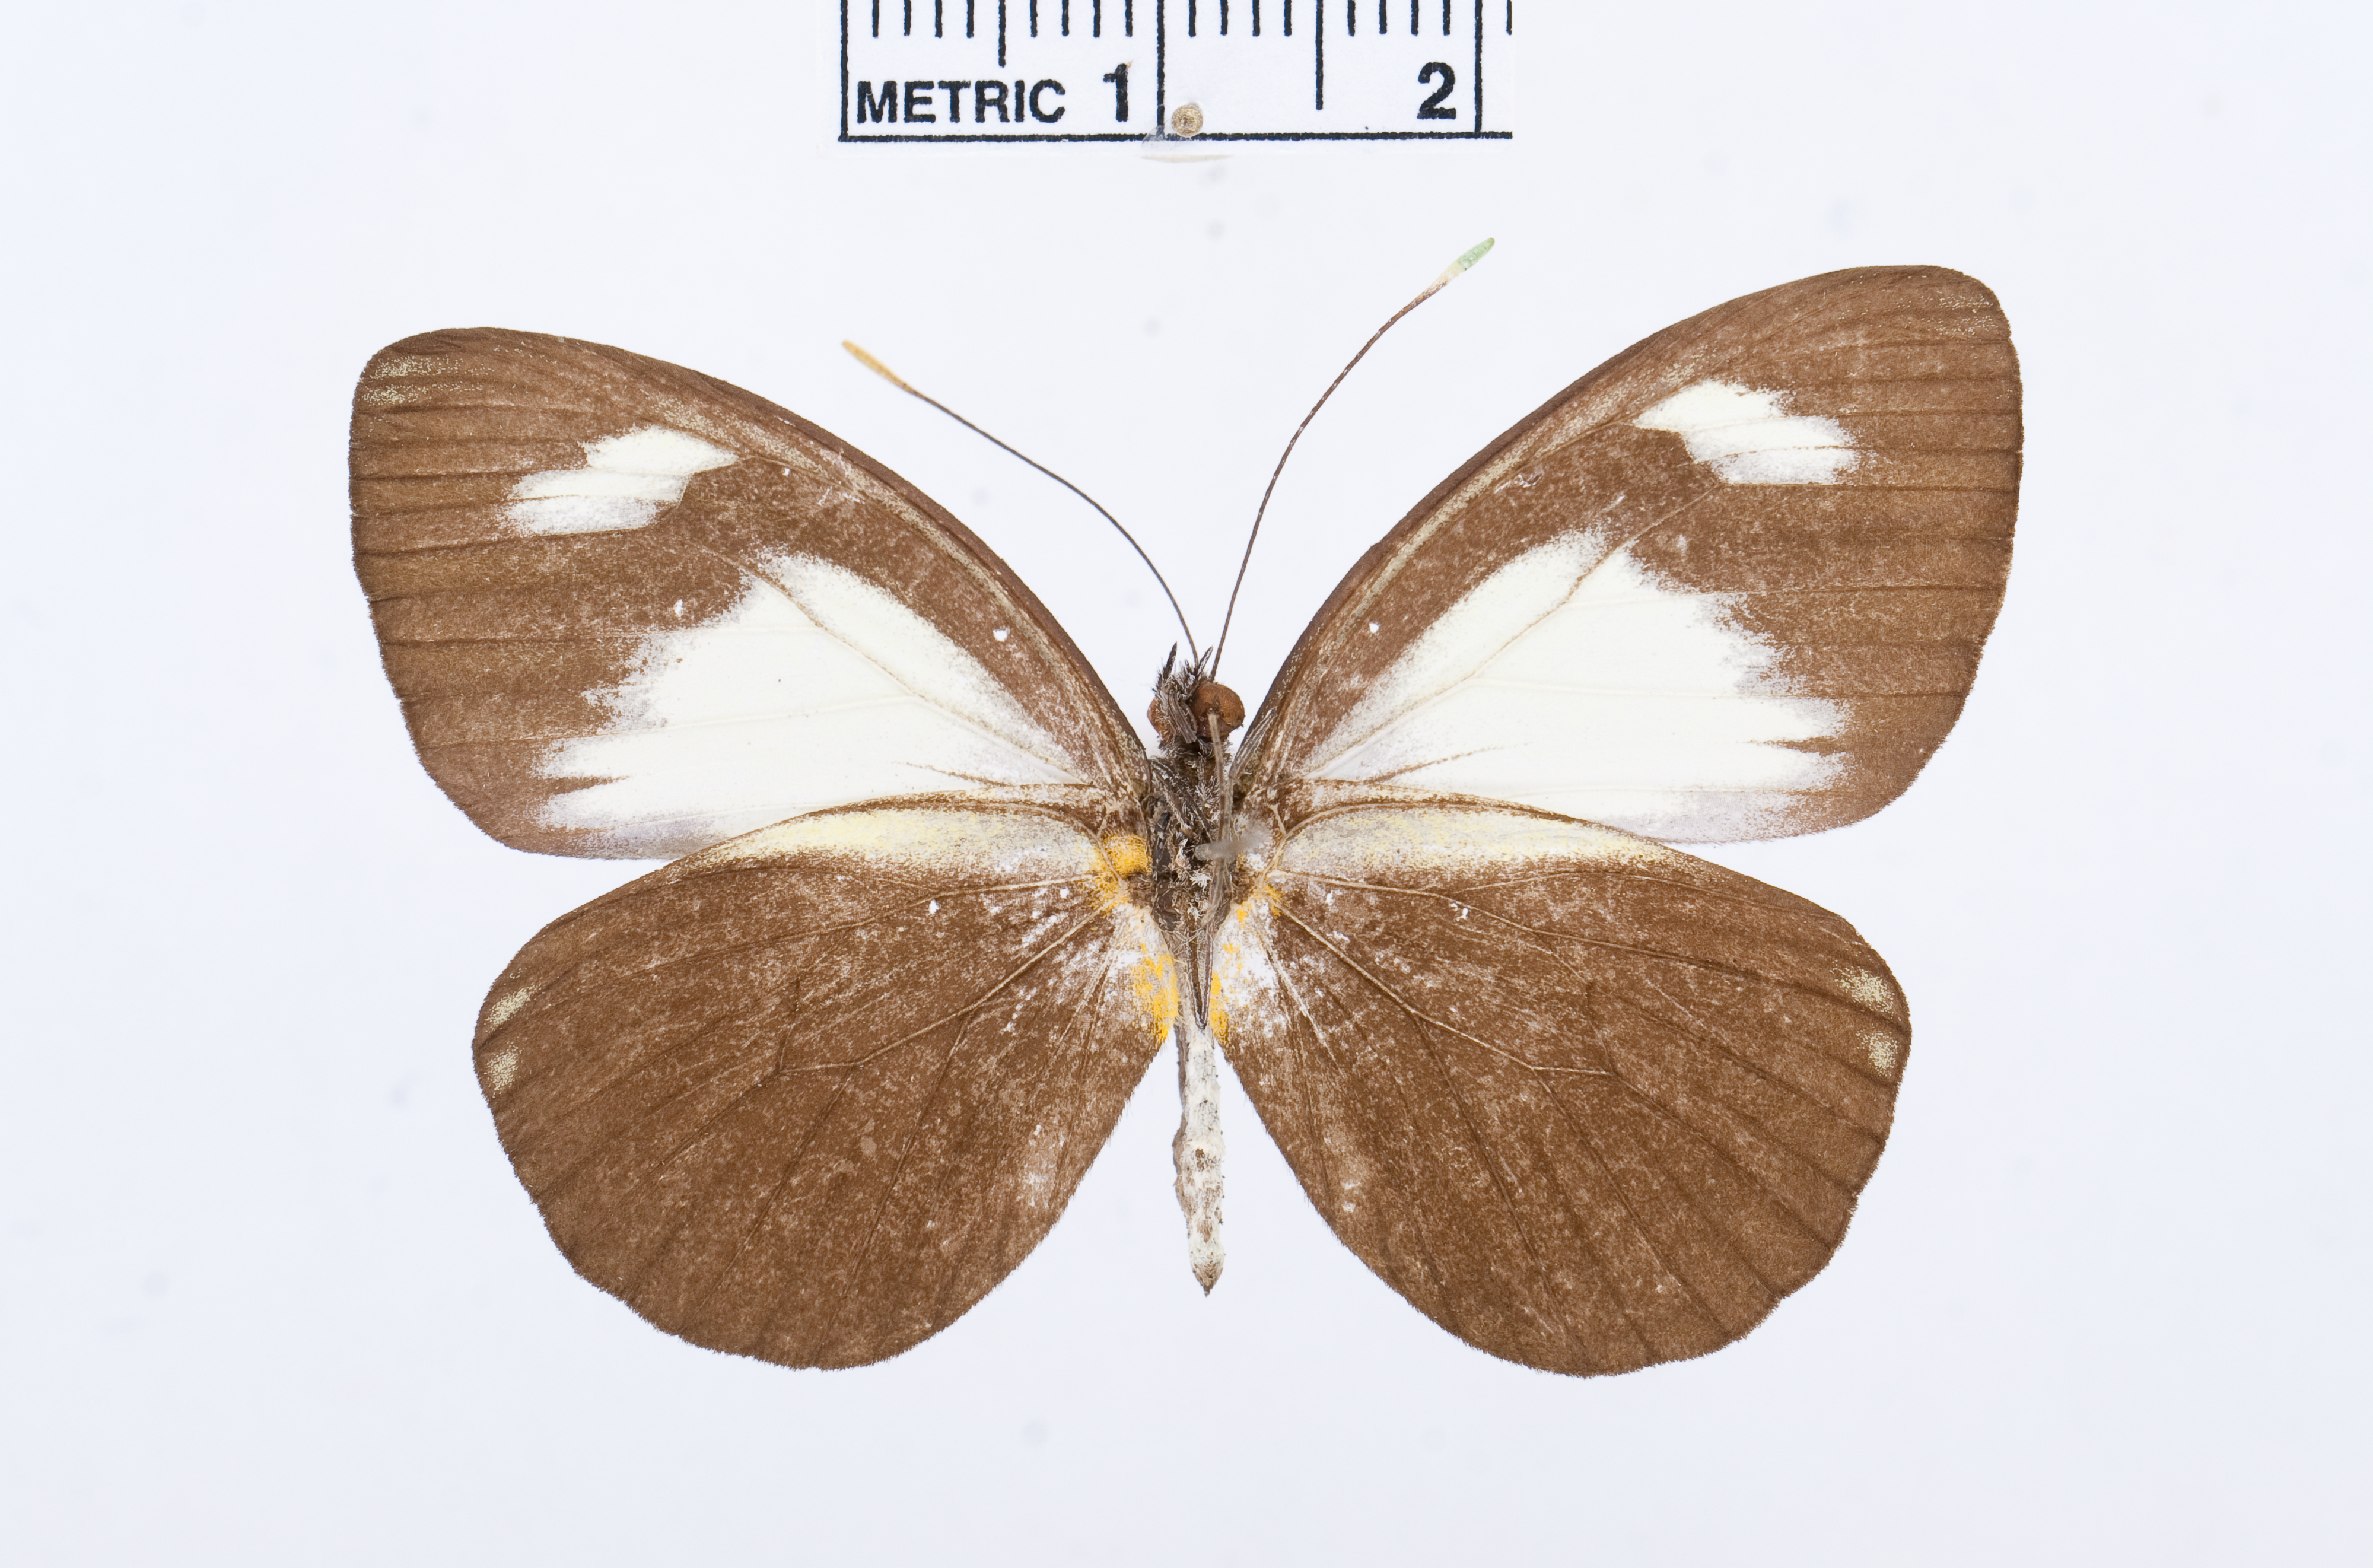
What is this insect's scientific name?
Leptophobia cinerea
